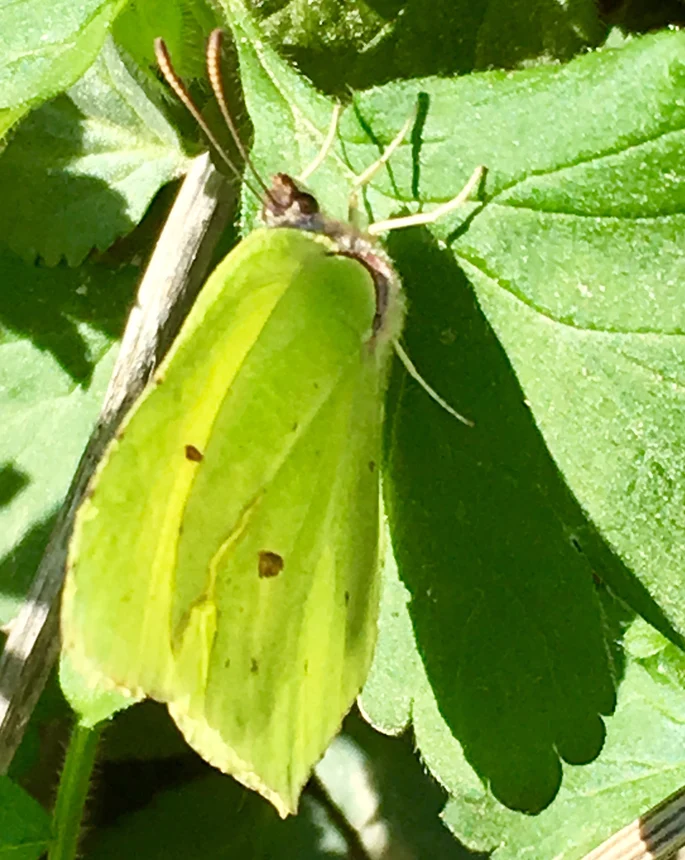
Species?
Gonepteryx rhamni
